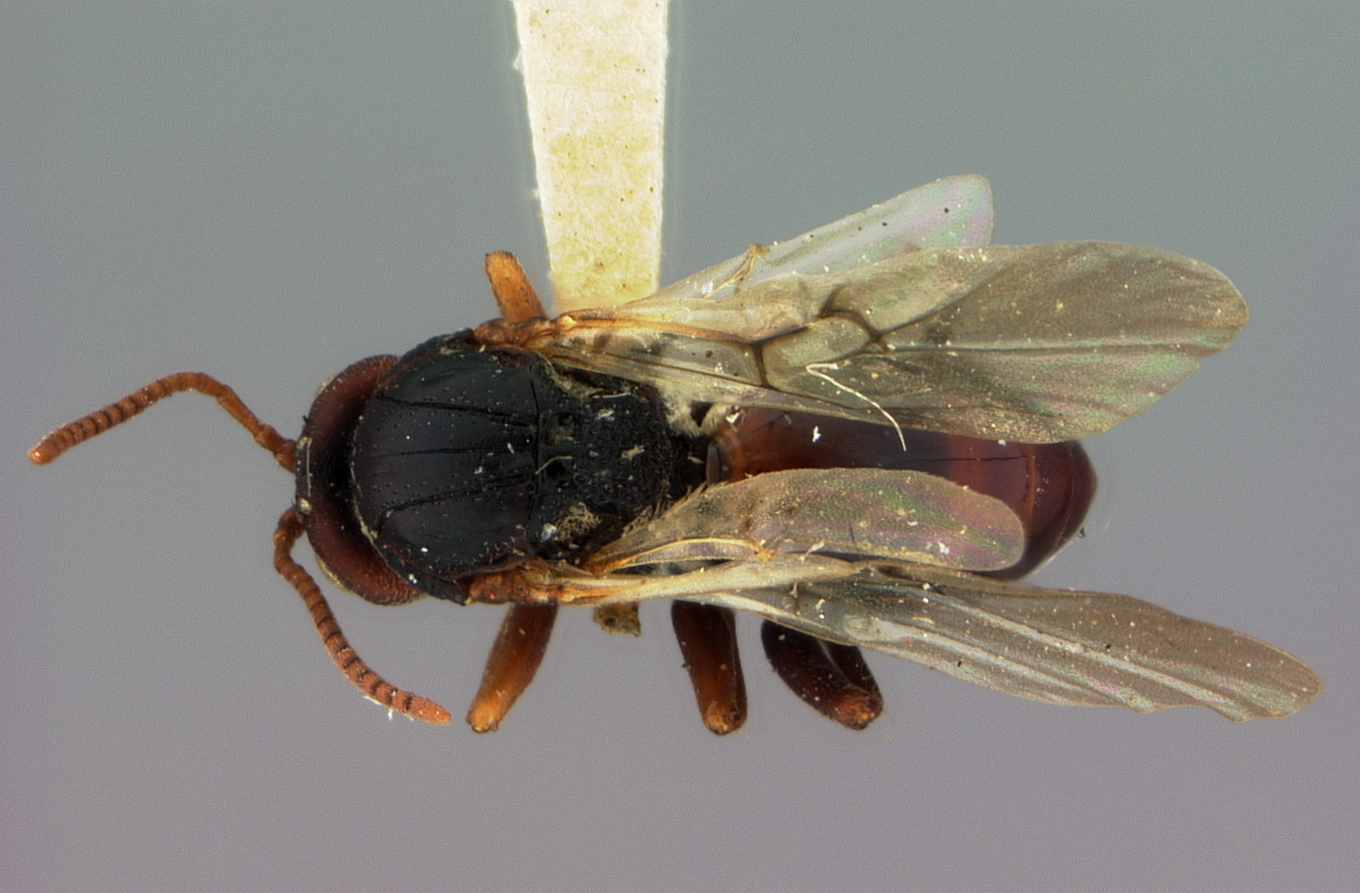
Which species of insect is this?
Amphibolips montana
